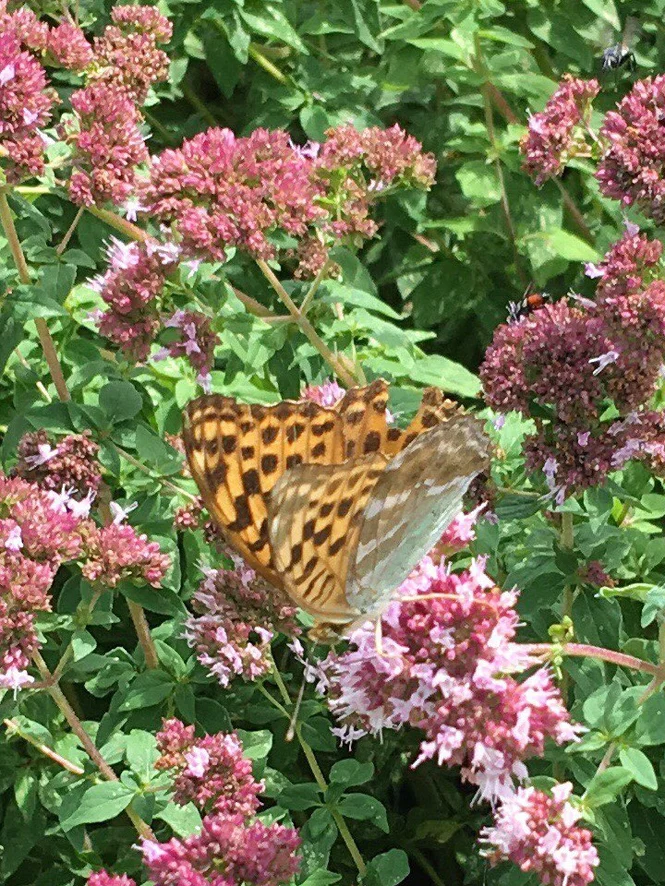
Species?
Argynnis paphia
